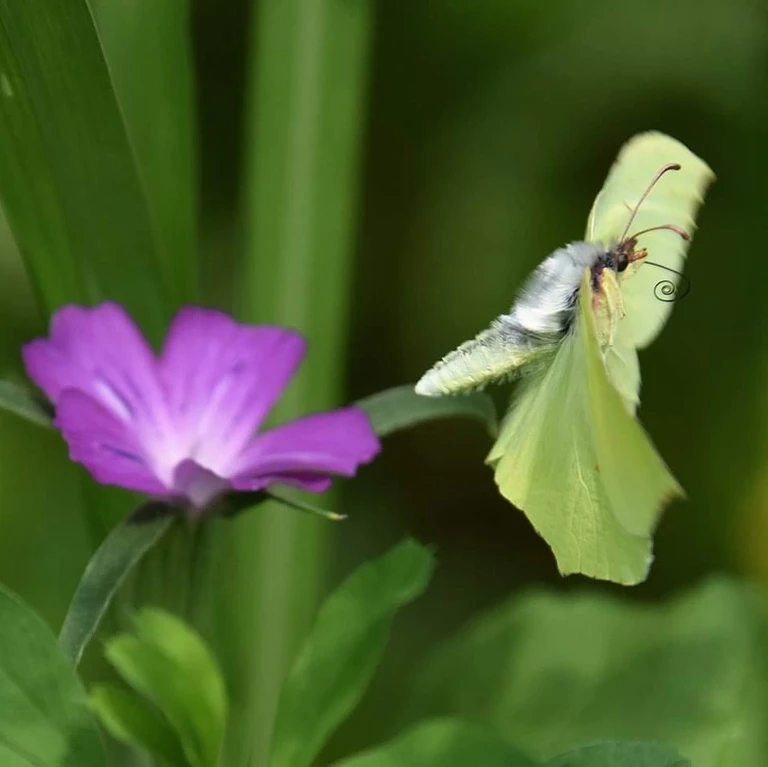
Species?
Gonepteryx rhamni
